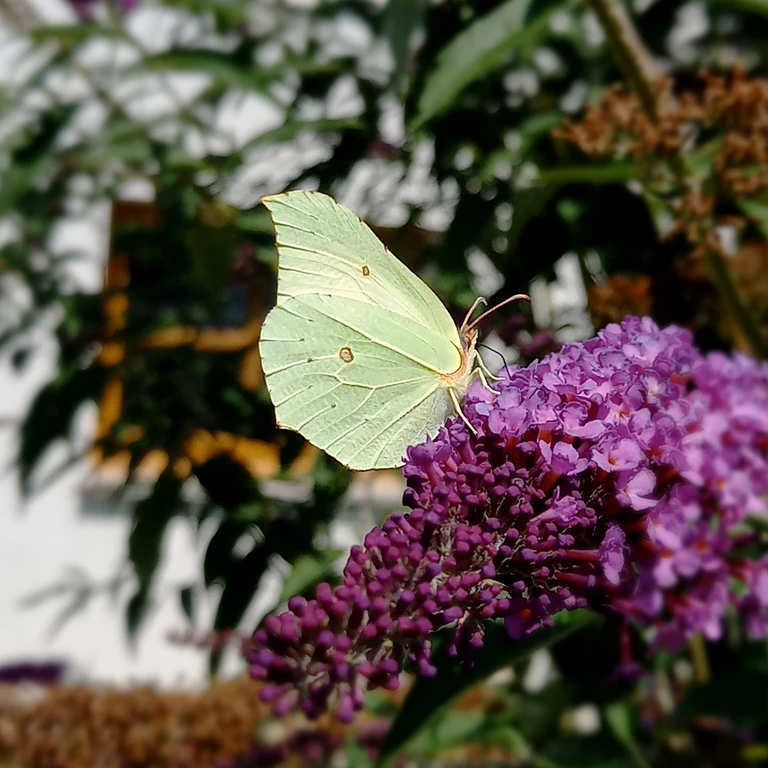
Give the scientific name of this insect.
Gonepteryx rhamni
